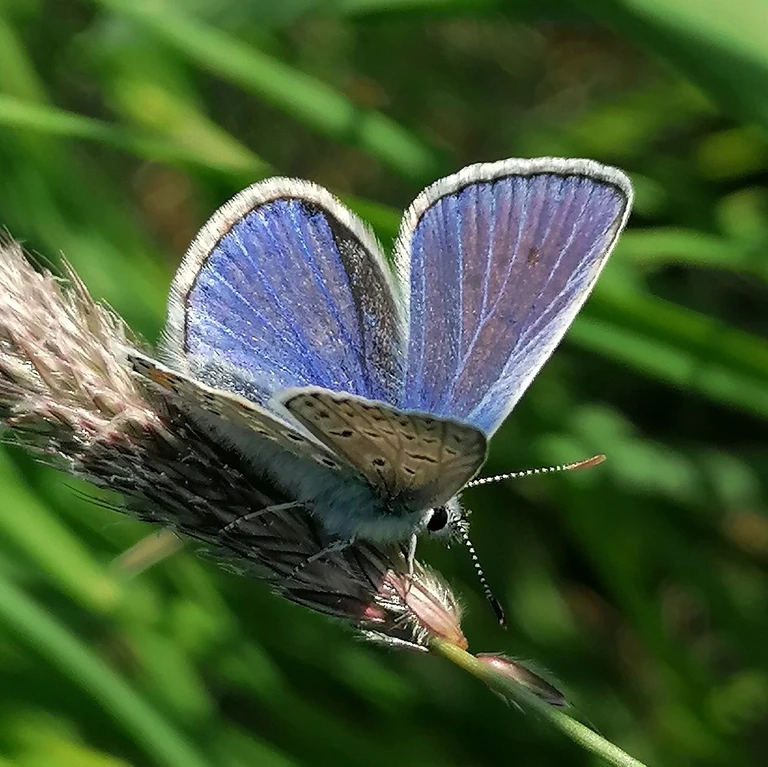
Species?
Polyommatus icarus
